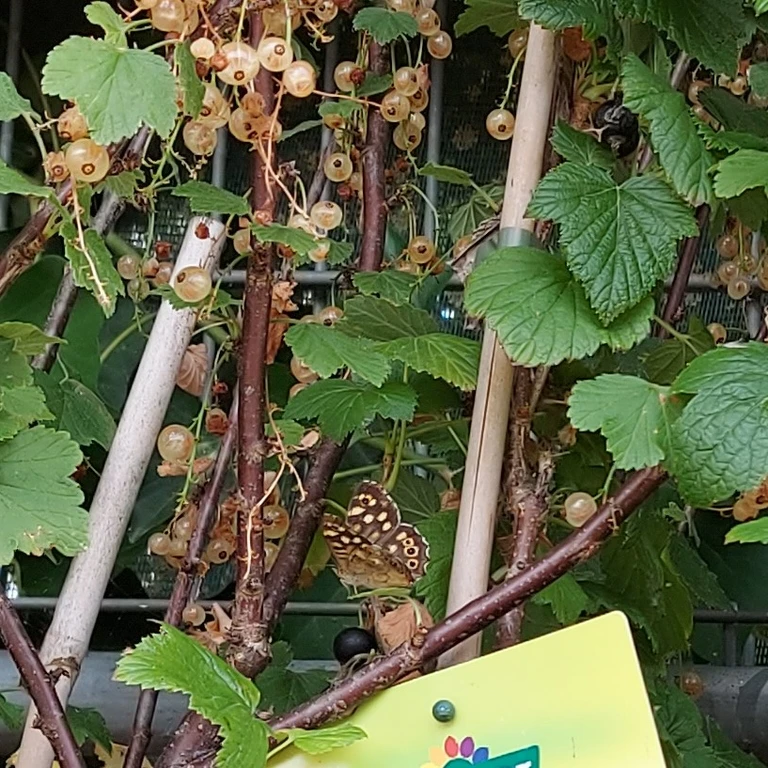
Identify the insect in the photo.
Pararge aegeria
